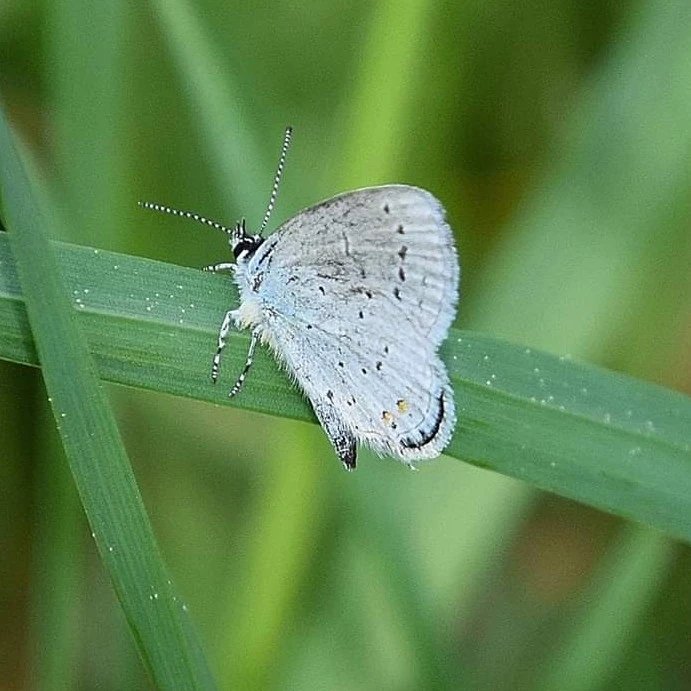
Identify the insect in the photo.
Cupido argiades (also Elkalyce argiades)
